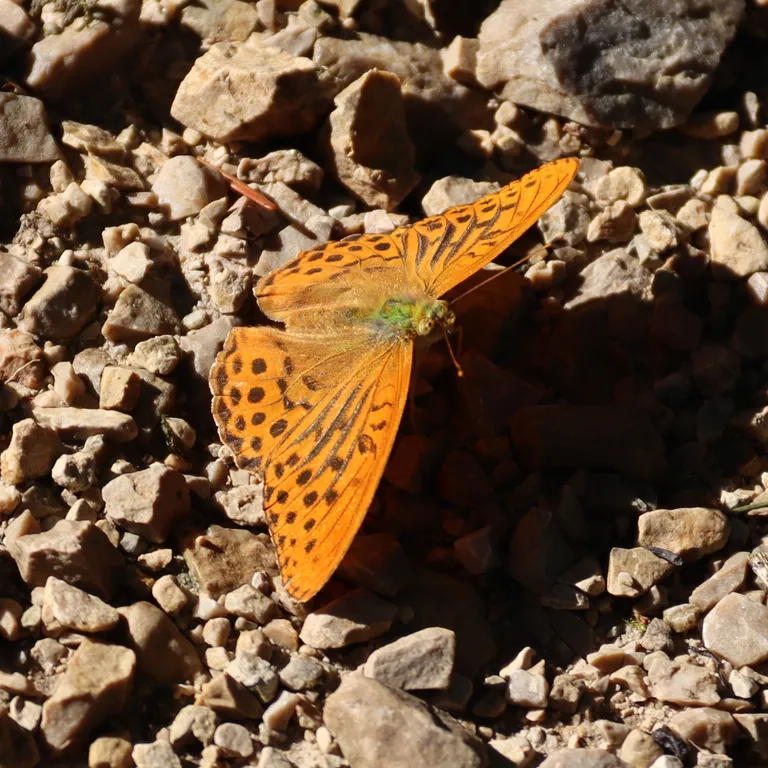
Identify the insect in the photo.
Argynnis paphia
